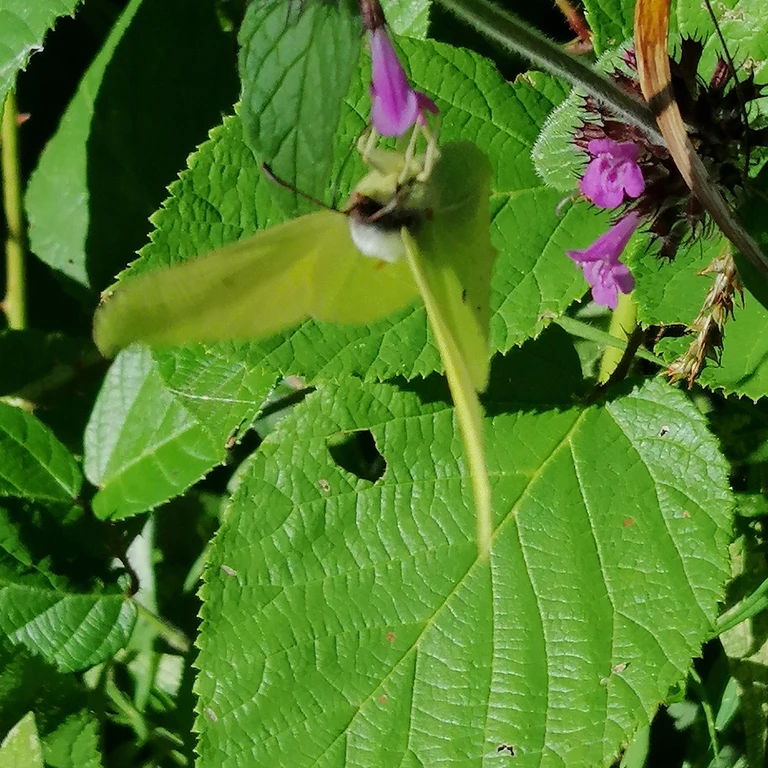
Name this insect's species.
Gonepteryx rhamni
